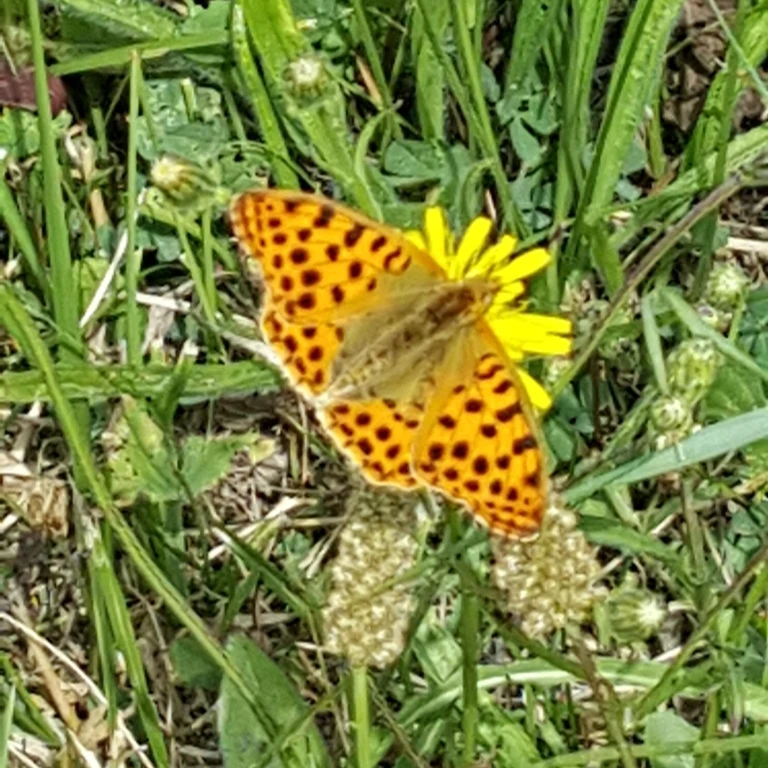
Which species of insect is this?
Issoria lathonia
